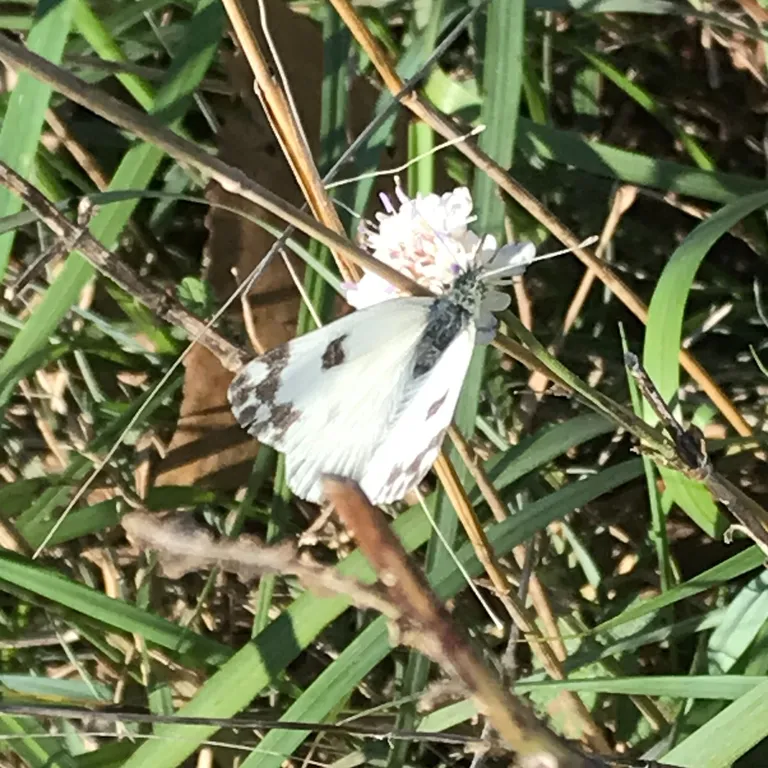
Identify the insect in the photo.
Pontia edusa
